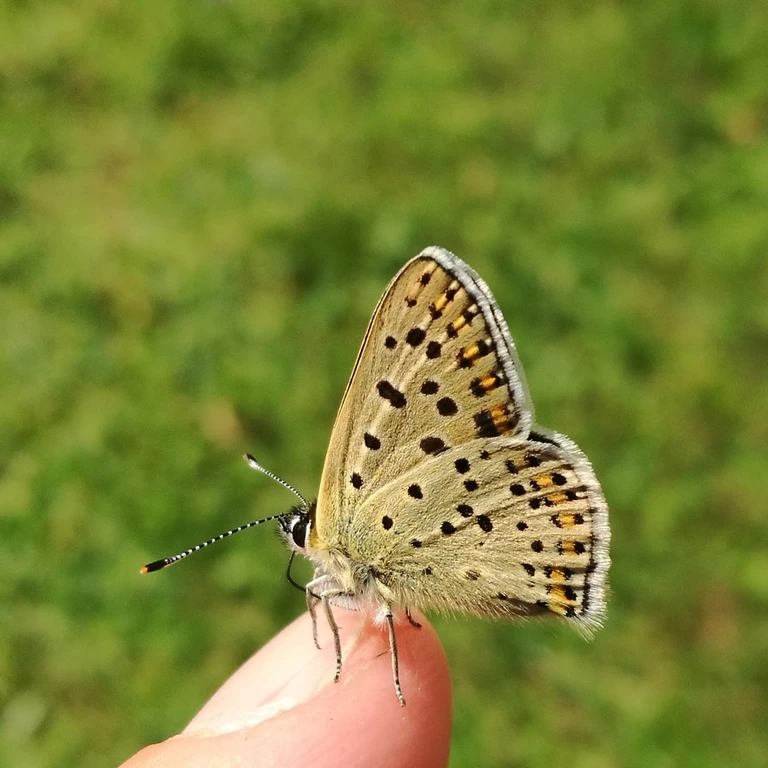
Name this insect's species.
Lycaena tityrus (also Loweia tityrus)
